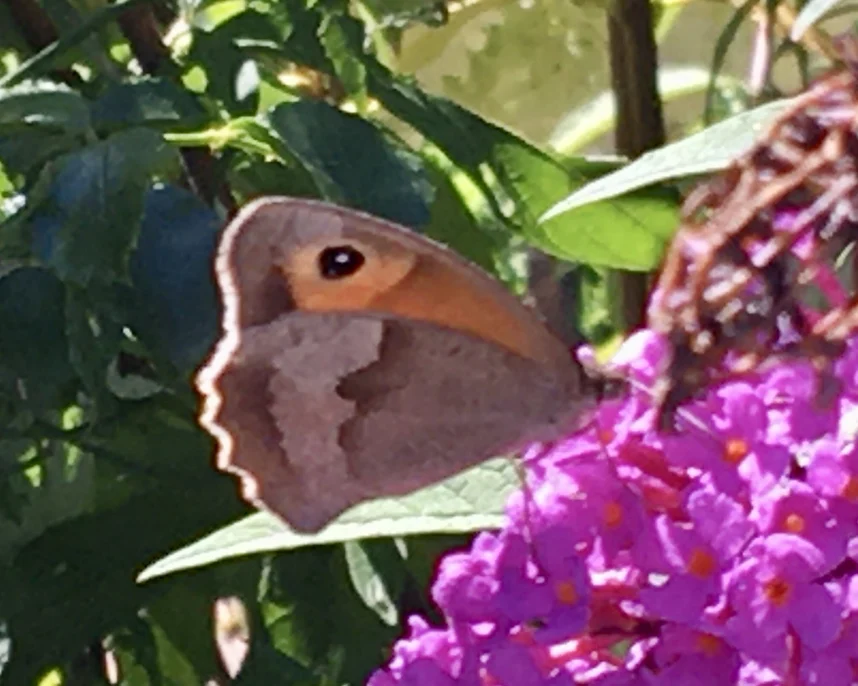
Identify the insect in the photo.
Maniola jurtina
